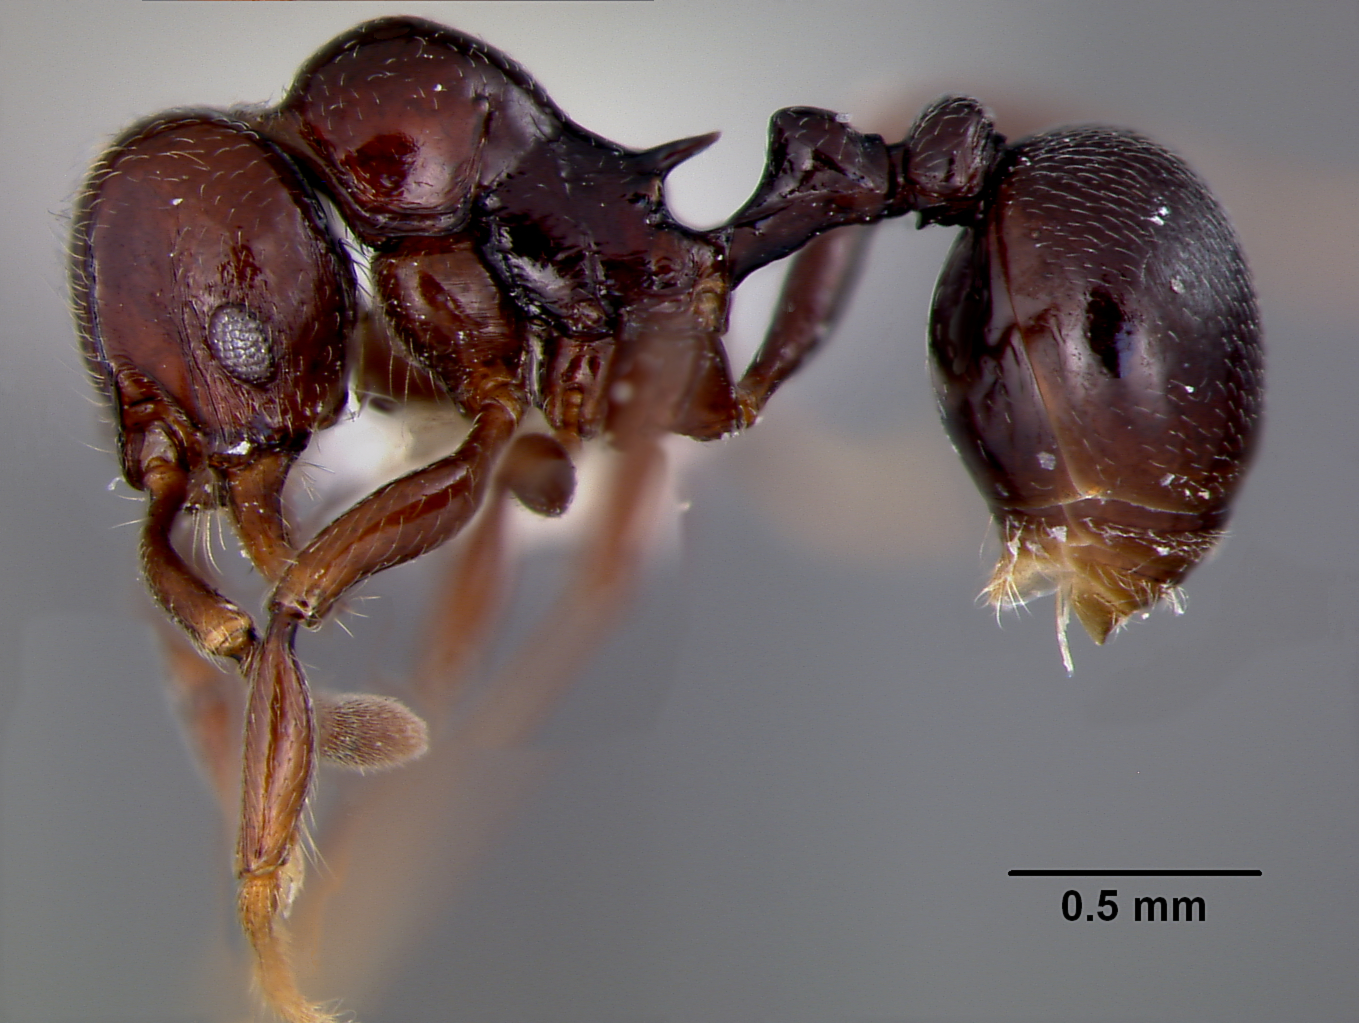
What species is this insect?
Cyphoidris parissa
